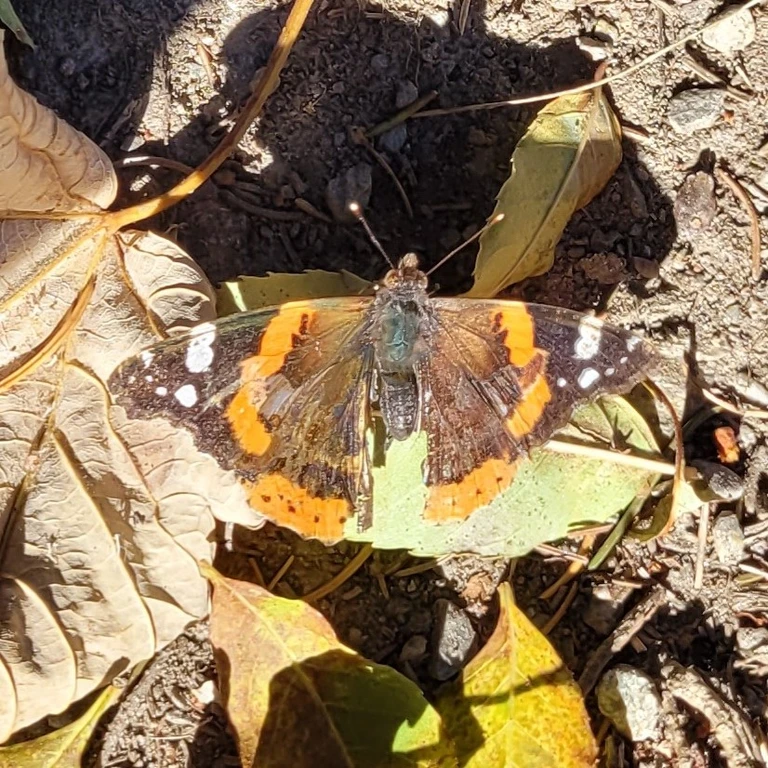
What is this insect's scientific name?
Vanessa atalanta
